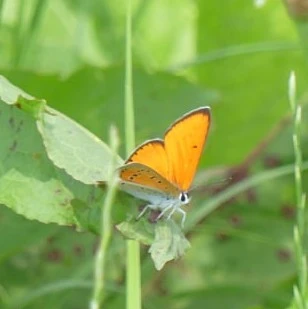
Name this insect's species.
Lycaena dispar
